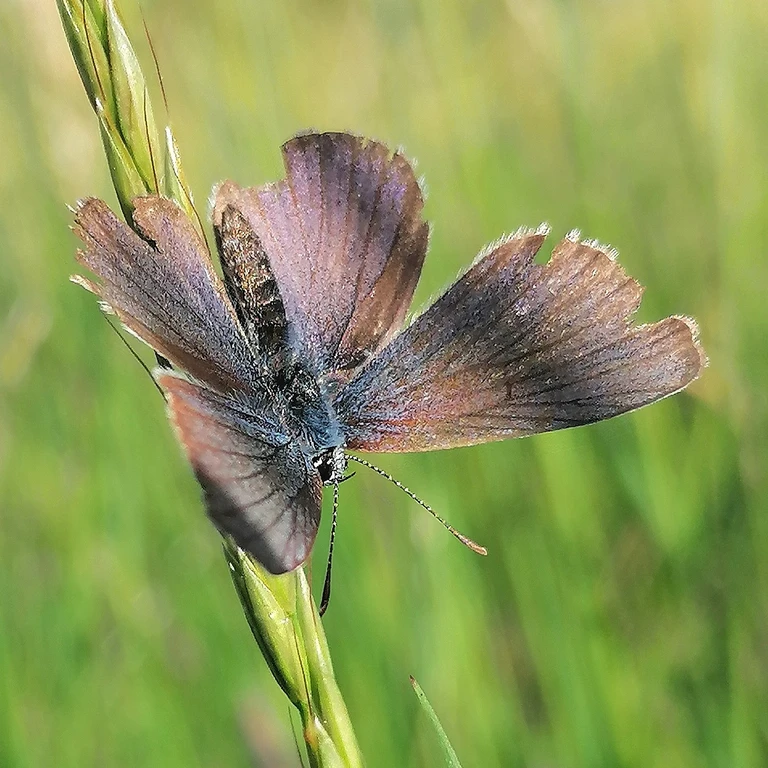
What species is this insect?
Cyaniris semiargus
